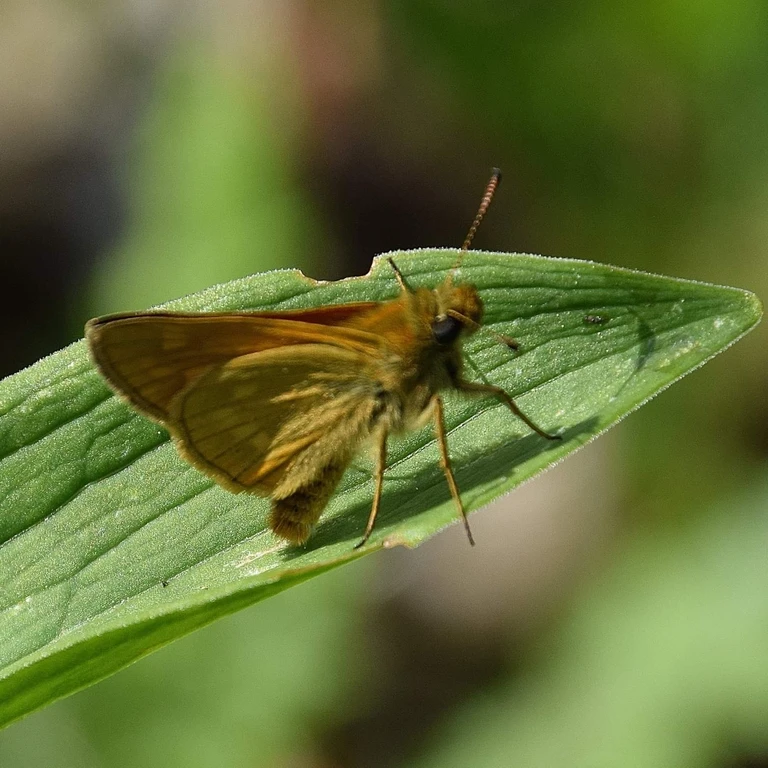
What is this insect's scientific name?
Ochlodes sylvanus (also Ochlodes venata)
